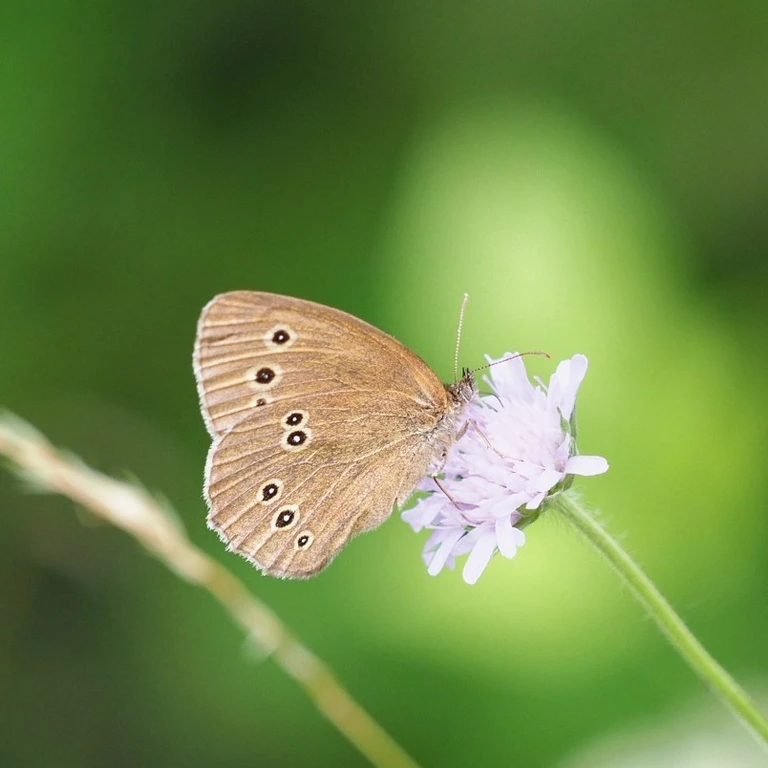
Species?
Aphantopus hyperantus
